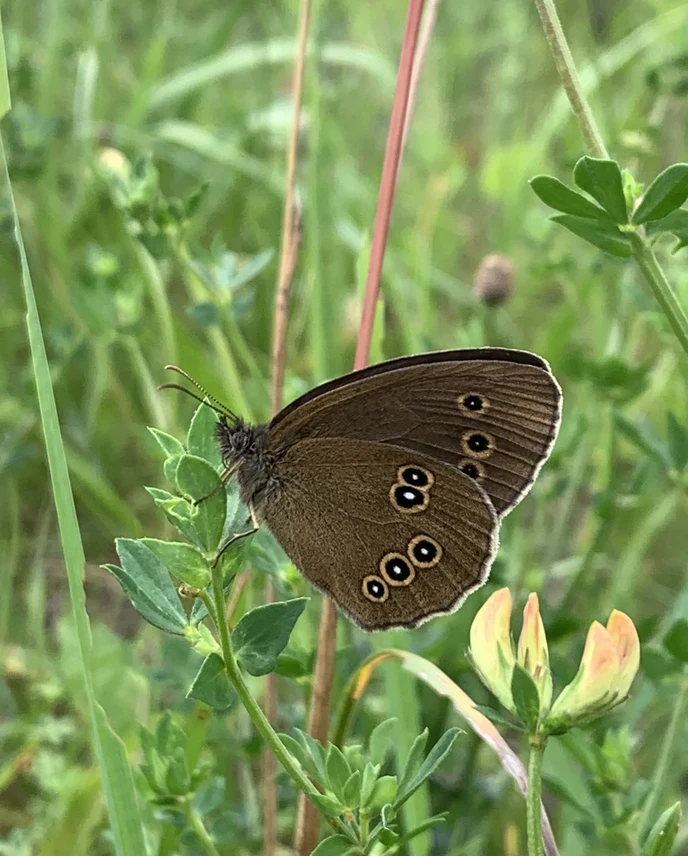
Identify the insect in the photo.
Aphantopus hyperantus
